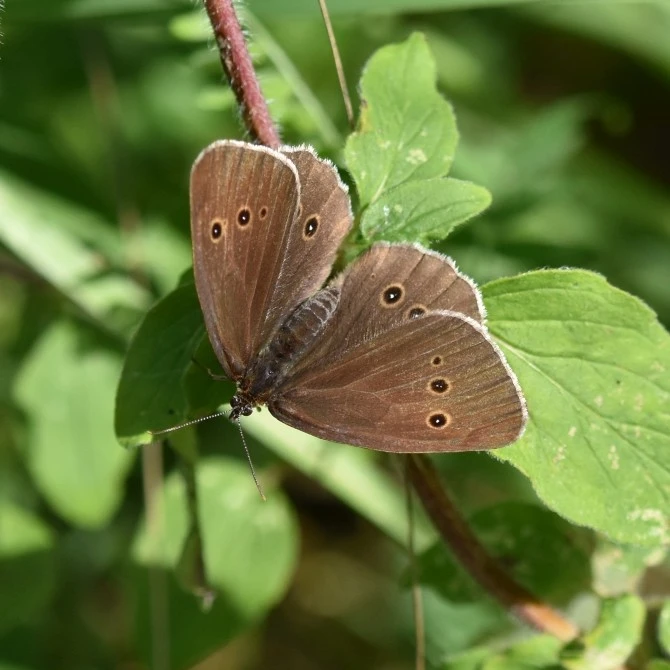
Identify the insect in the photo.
Aphantopus hyperantus
